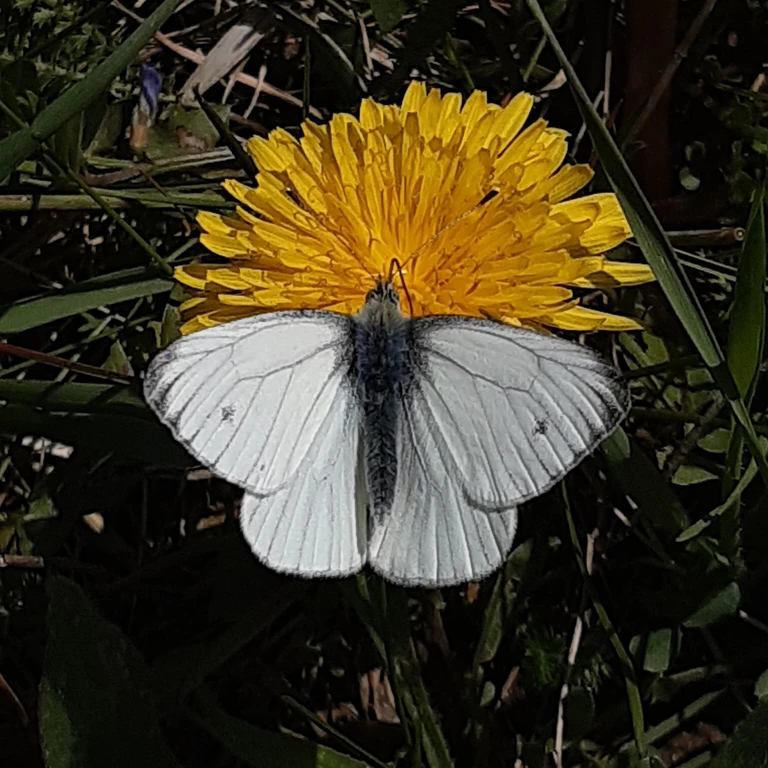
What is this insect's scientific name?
Pieris napi
